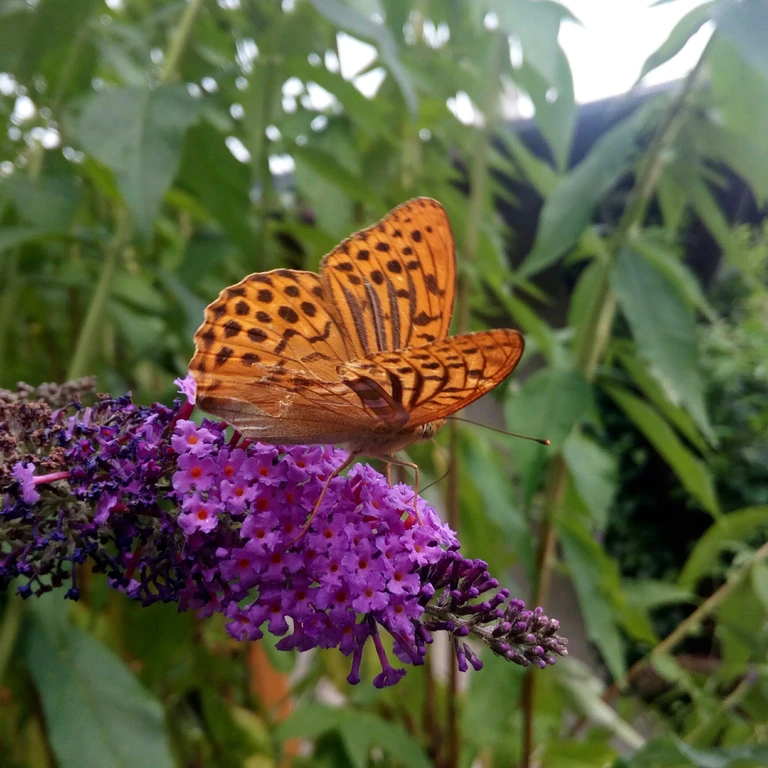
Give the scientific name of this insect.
Argynnis paphia
